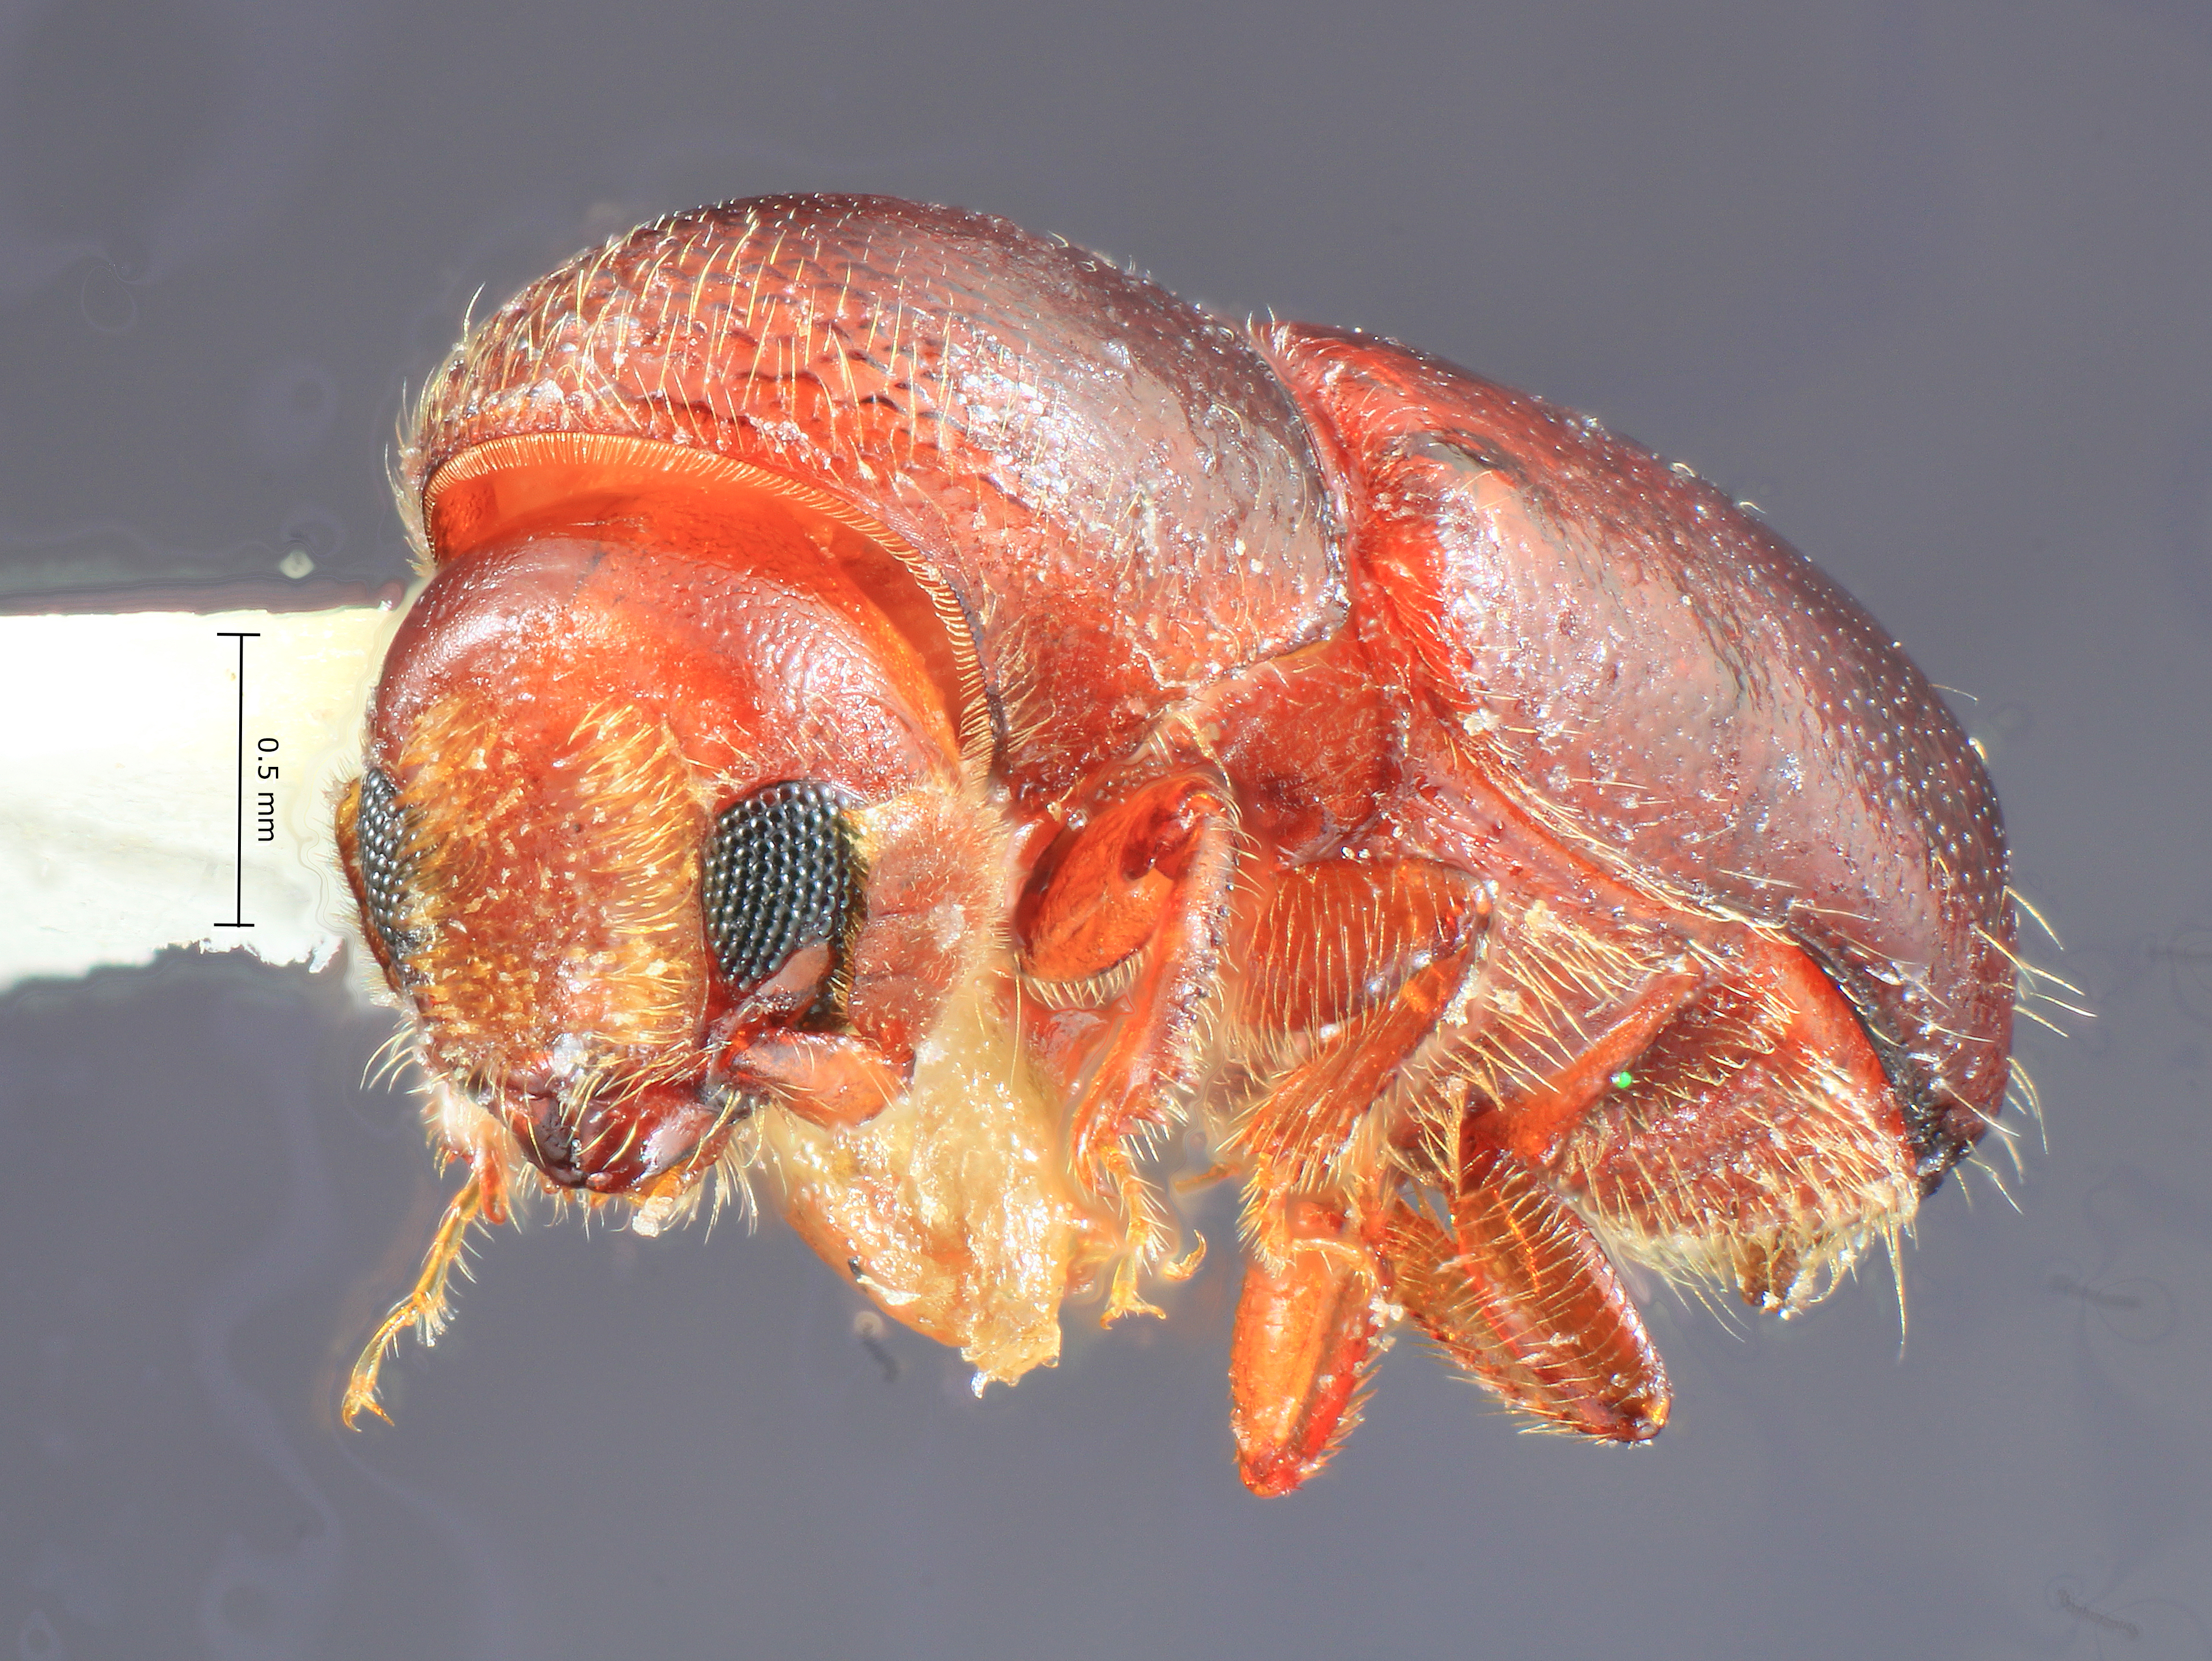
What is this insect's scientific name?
Corthylus similimus
